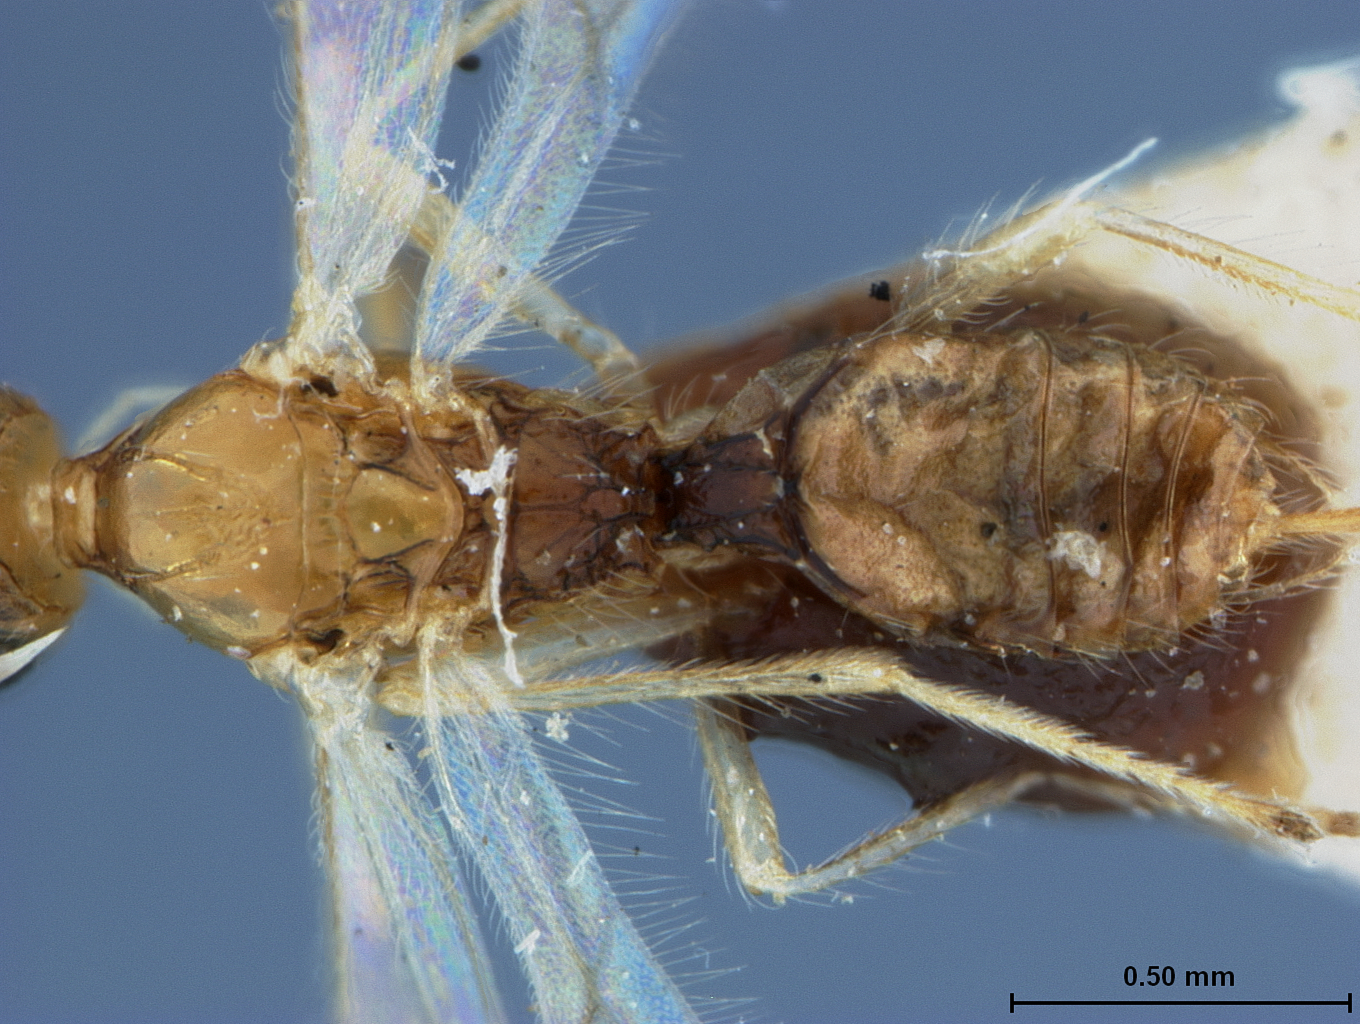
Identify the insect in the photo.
Oncophanes melleus
